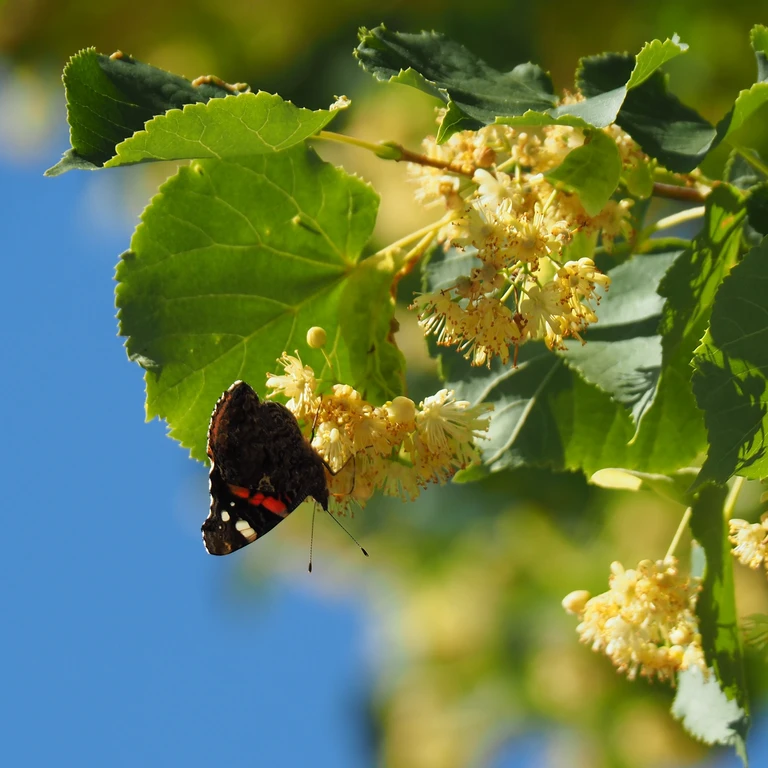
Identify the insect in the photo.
Vanessa atalanta
